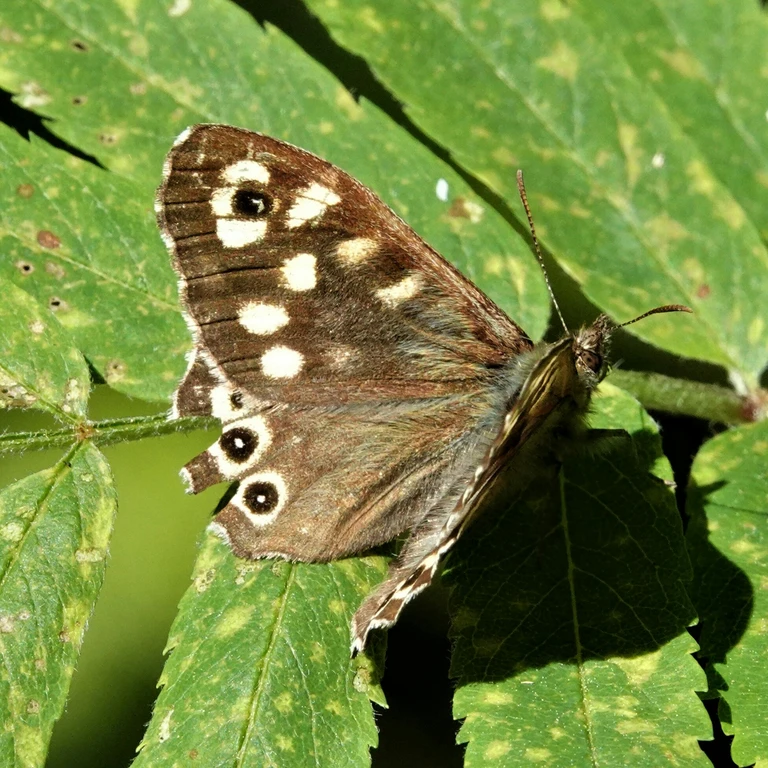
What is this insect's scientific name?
Pararge aegeria
